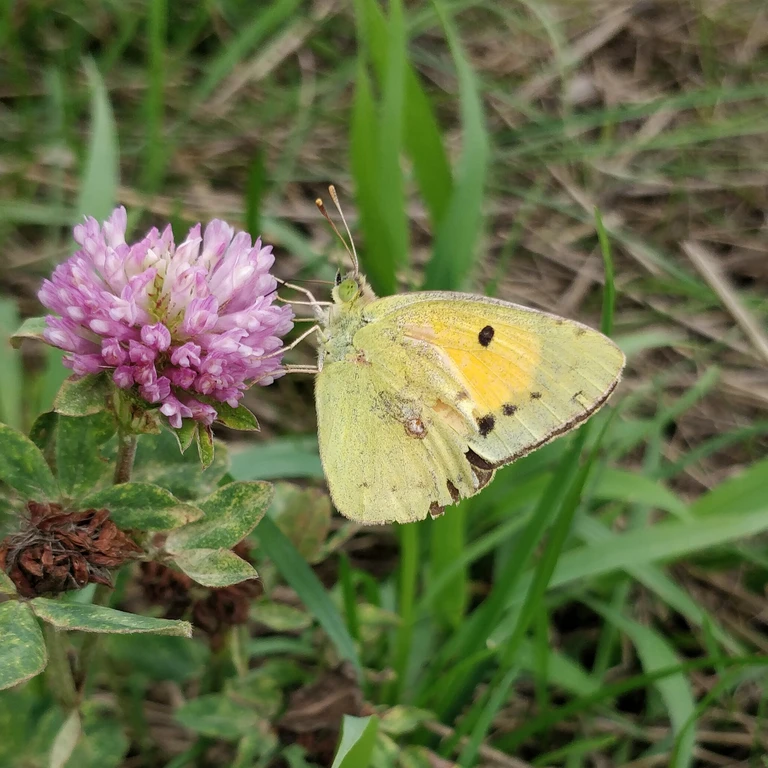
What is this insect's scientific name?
Colias croceus
